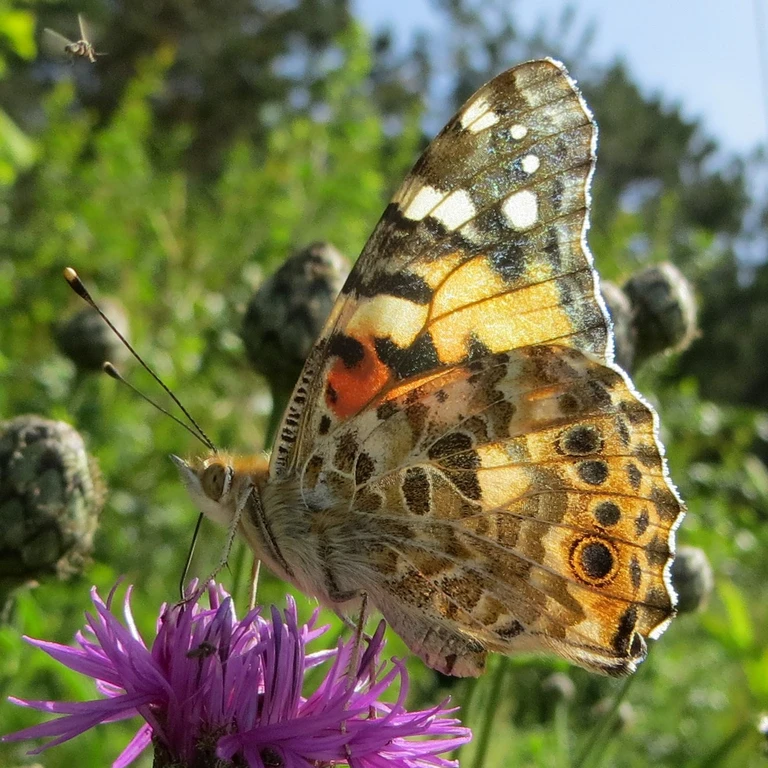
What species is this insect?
Vanessa cardui
